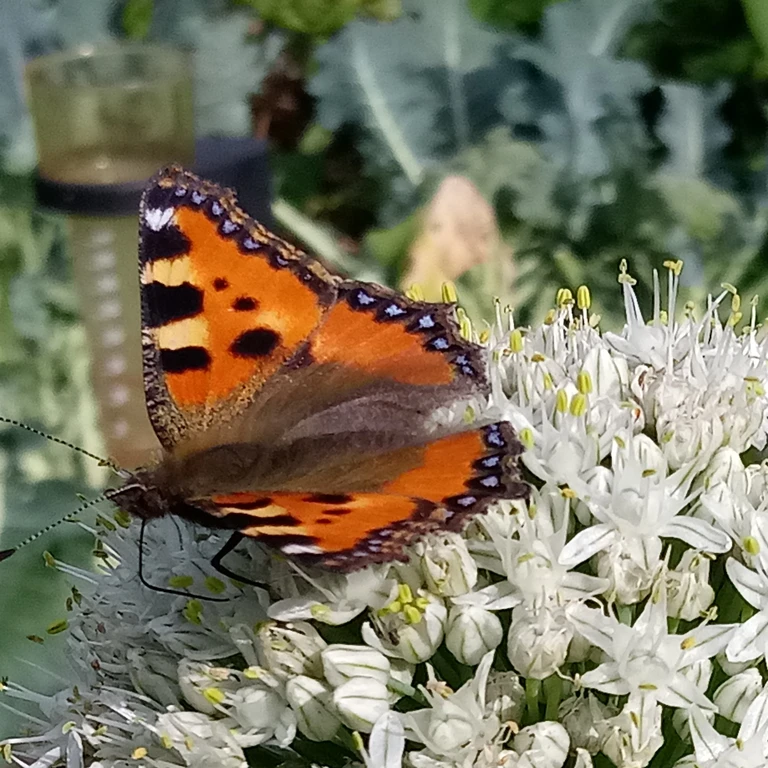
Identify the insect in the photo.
Aglais urticae
